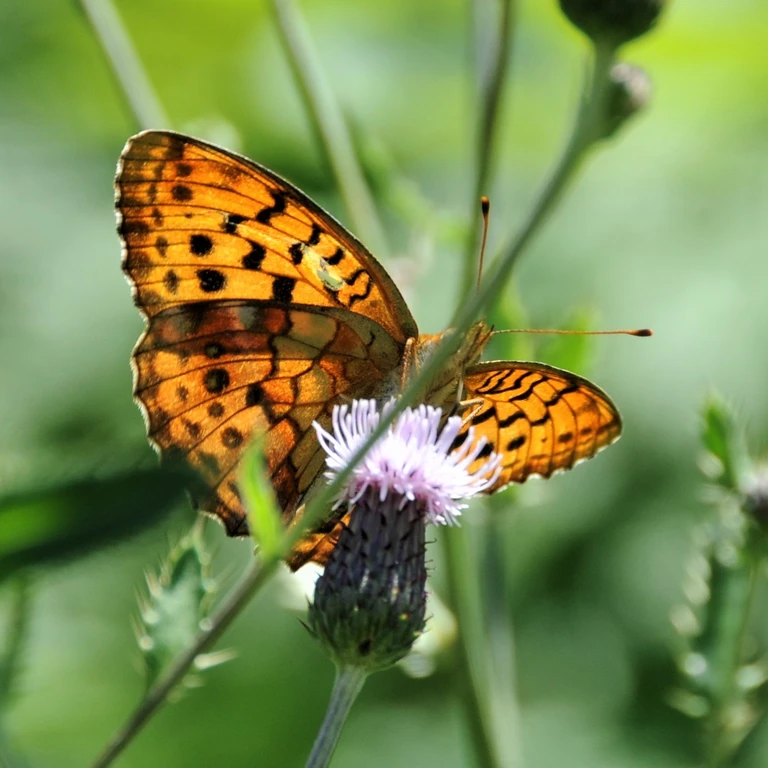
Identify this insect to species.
Brenthis daphne
